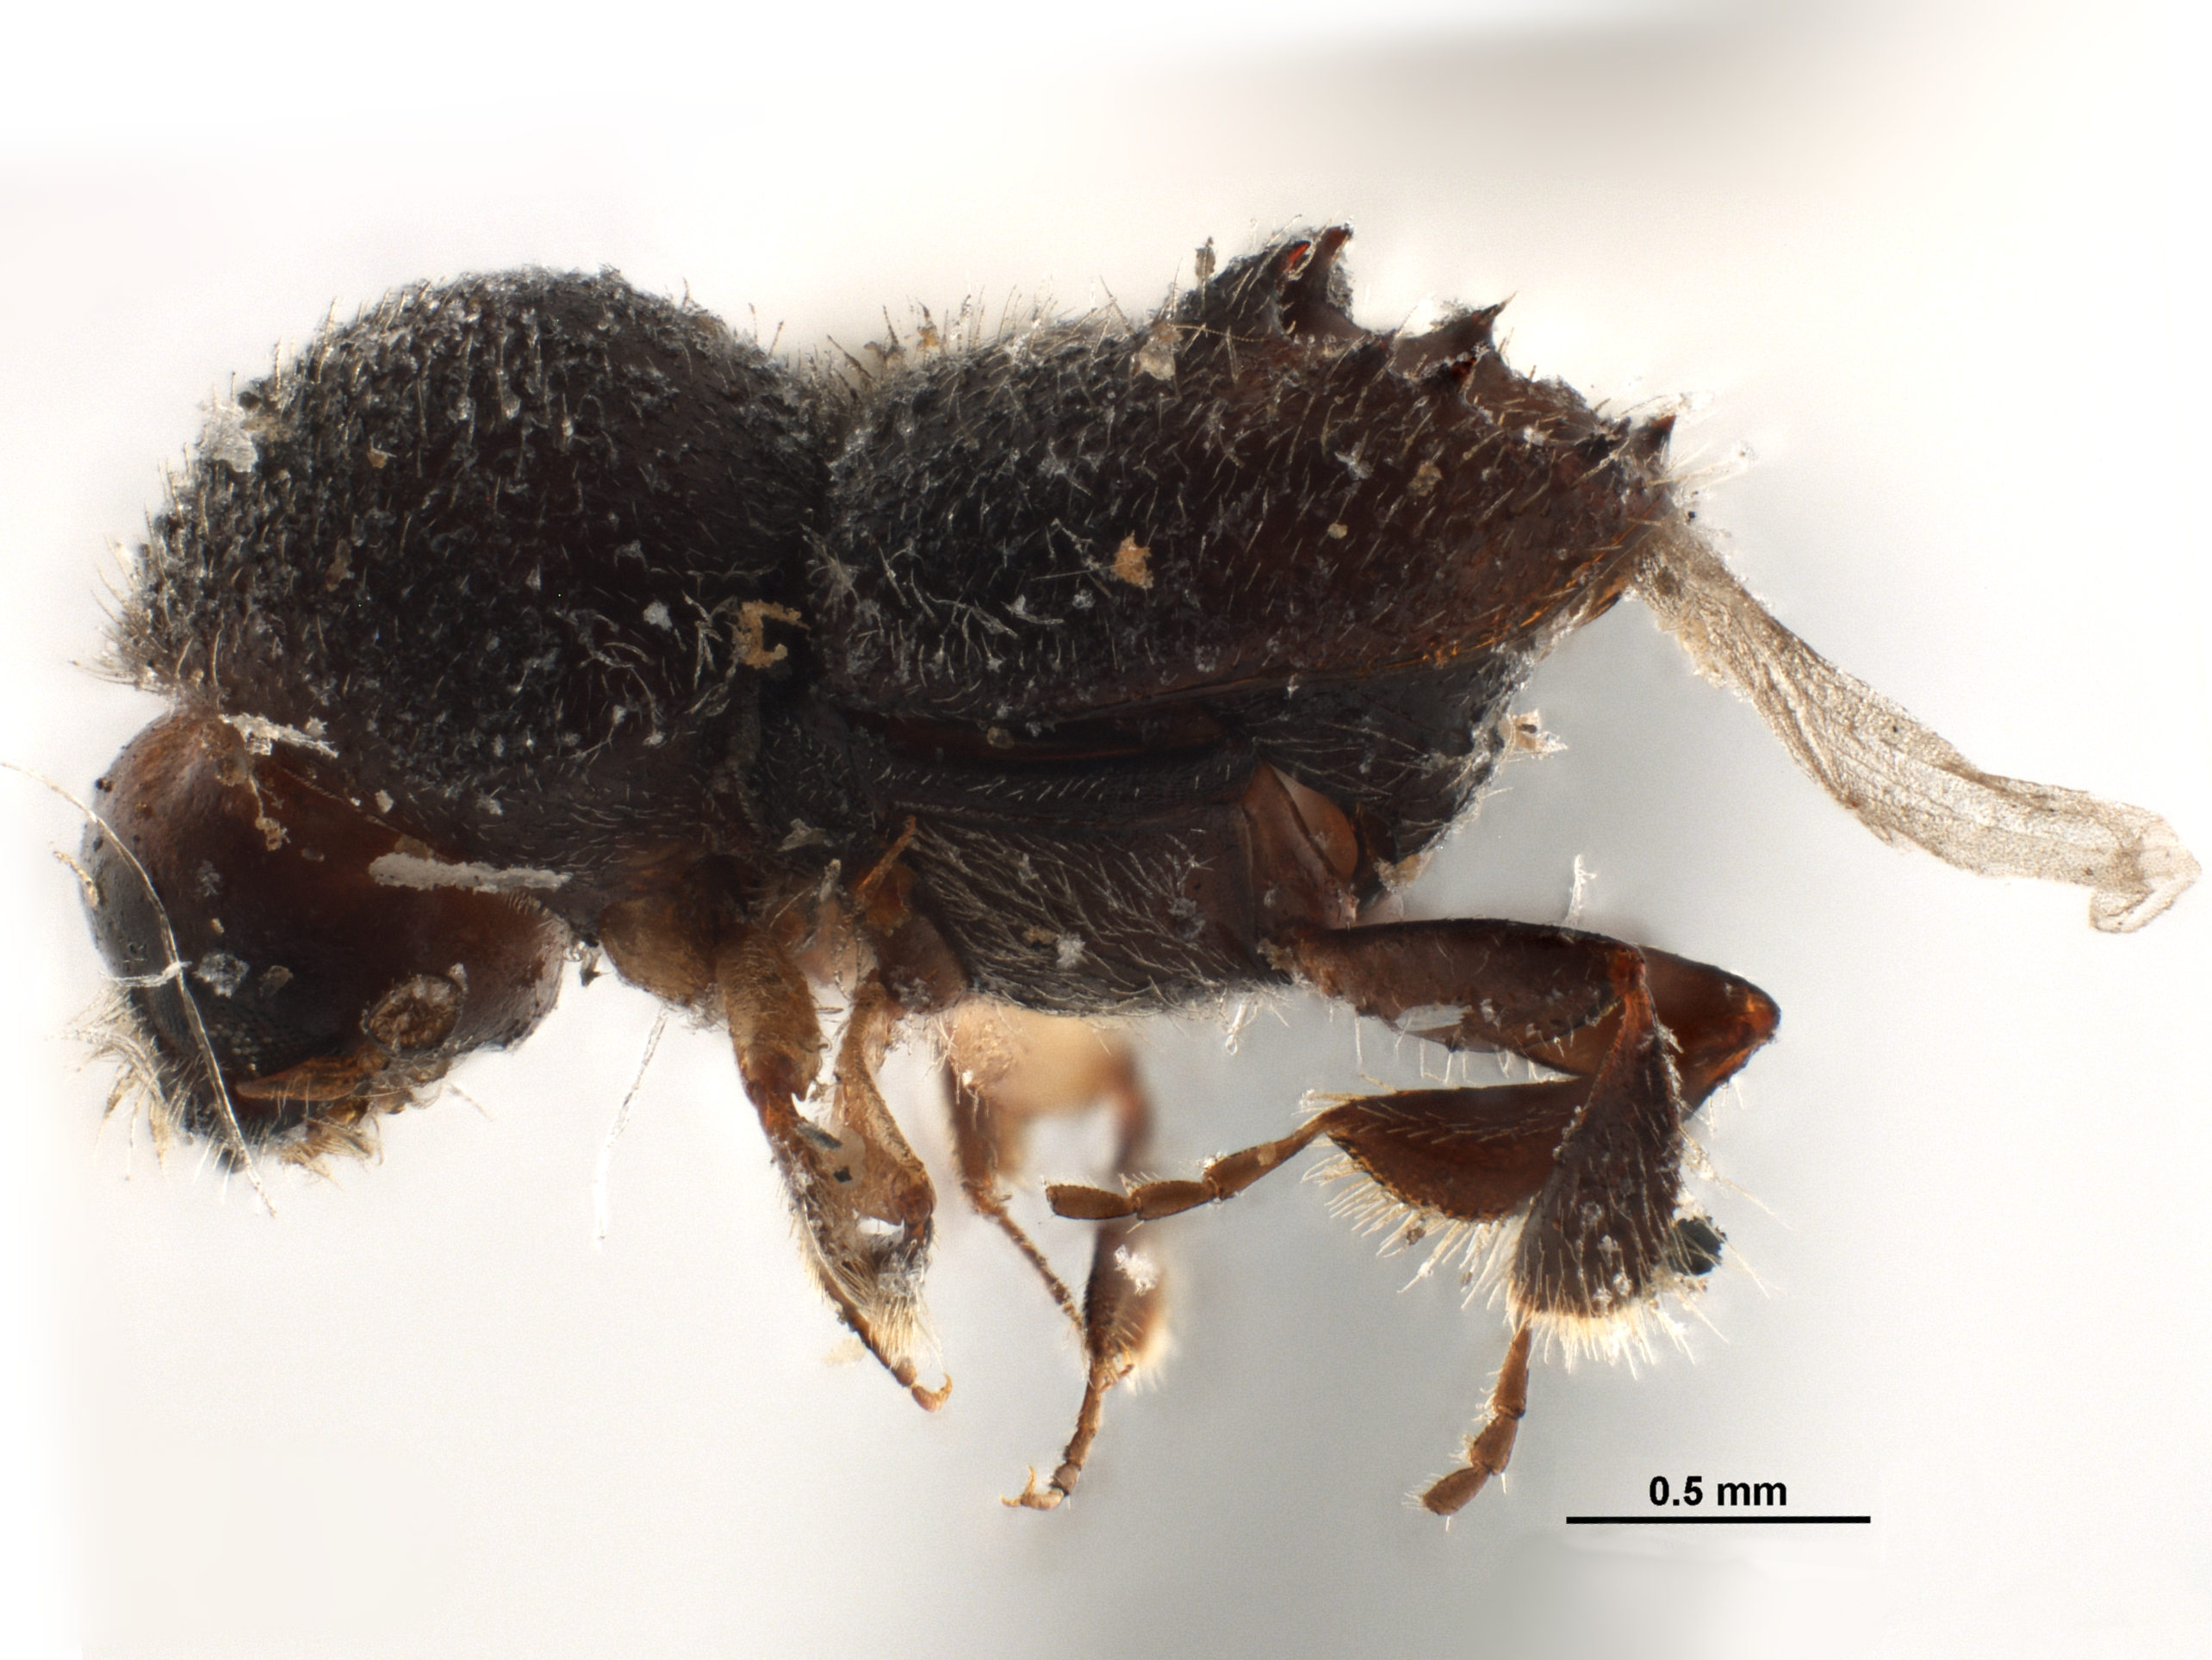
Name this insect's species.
Eccoptopterus spinosus
